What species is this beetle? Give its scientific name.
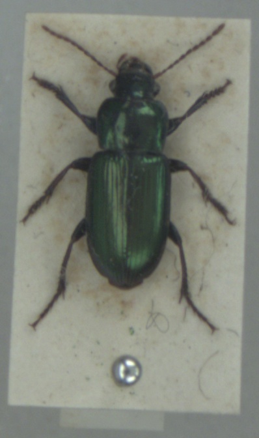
Harpalus affinis
